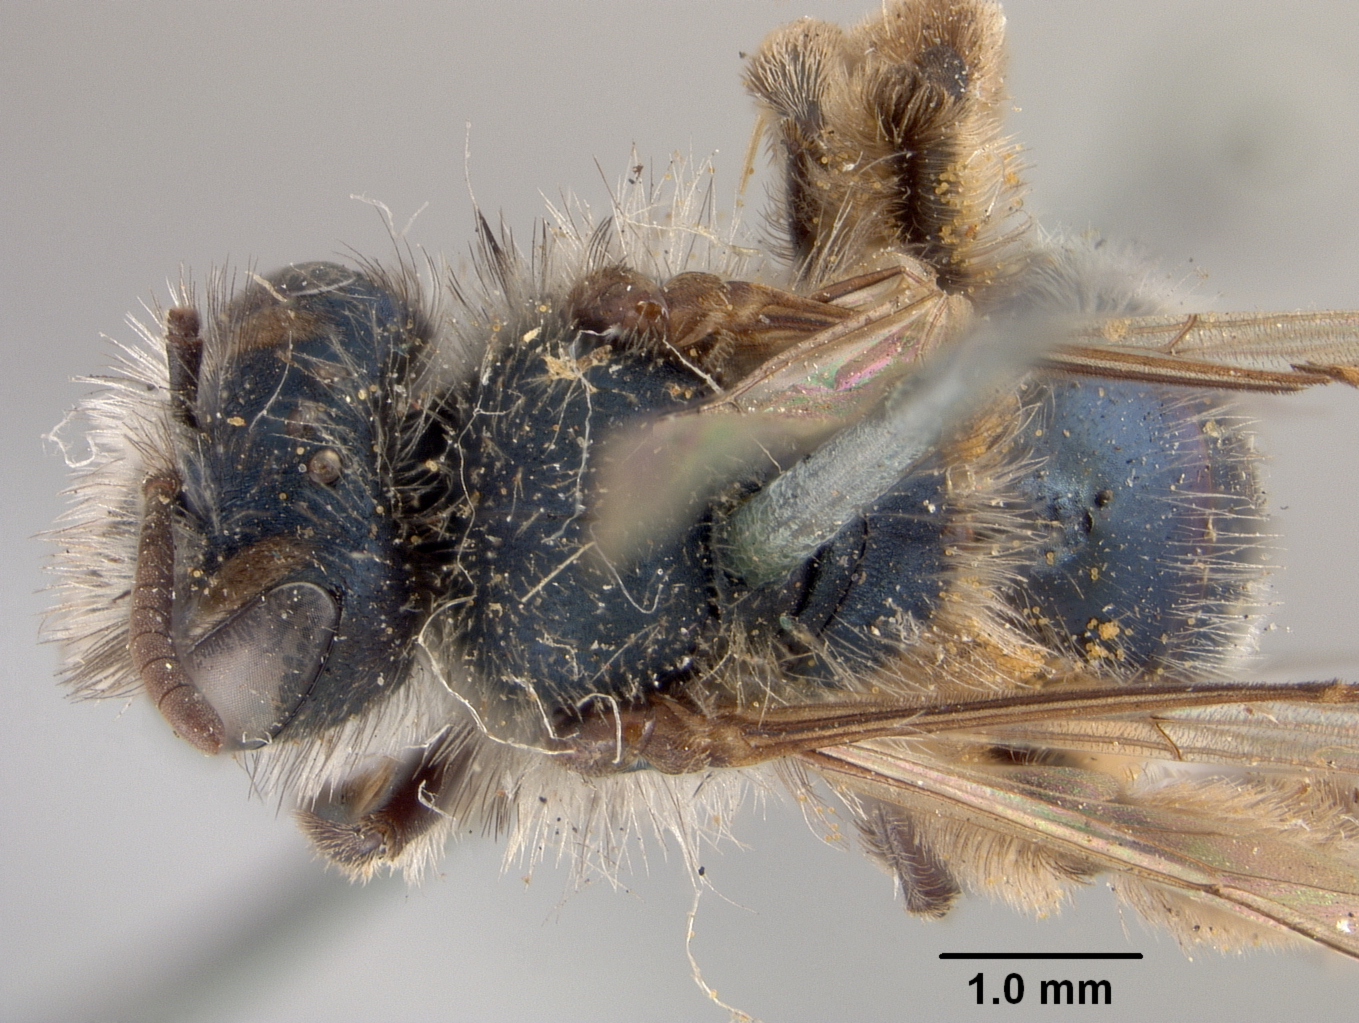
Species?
Andrena caerulea
